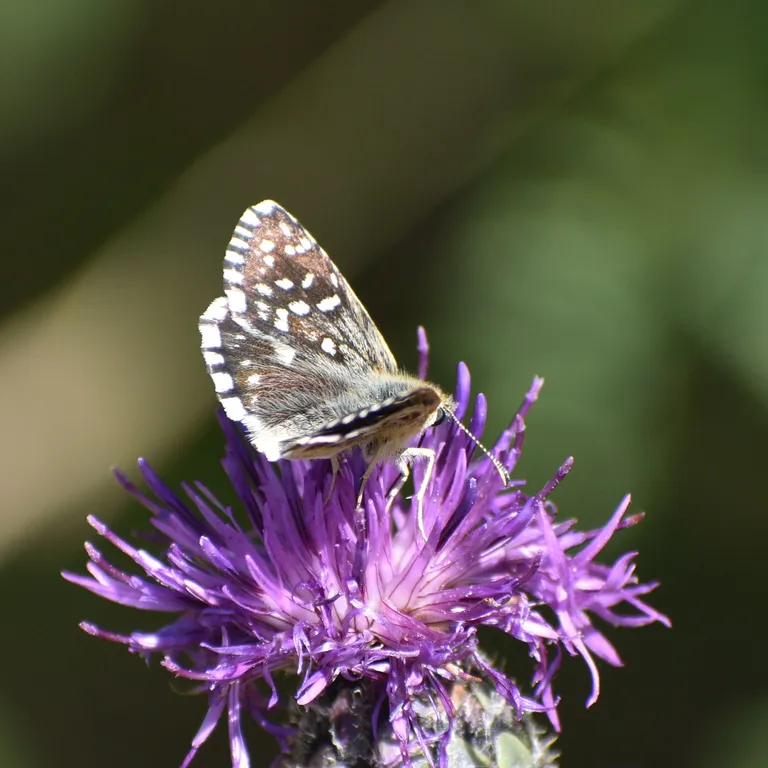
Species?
Pyrgus malvae
